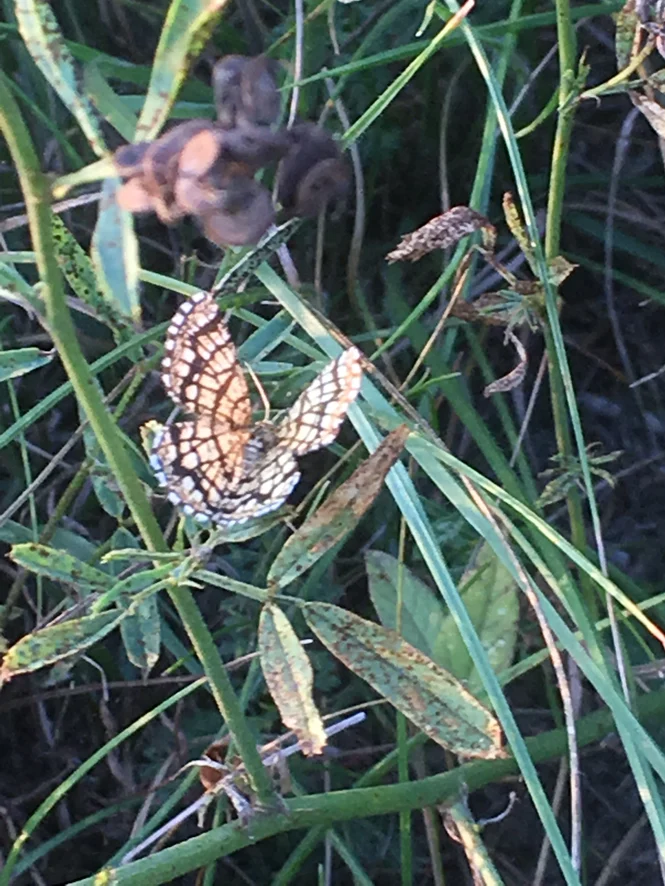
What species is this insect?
Chiasmia clathrata
